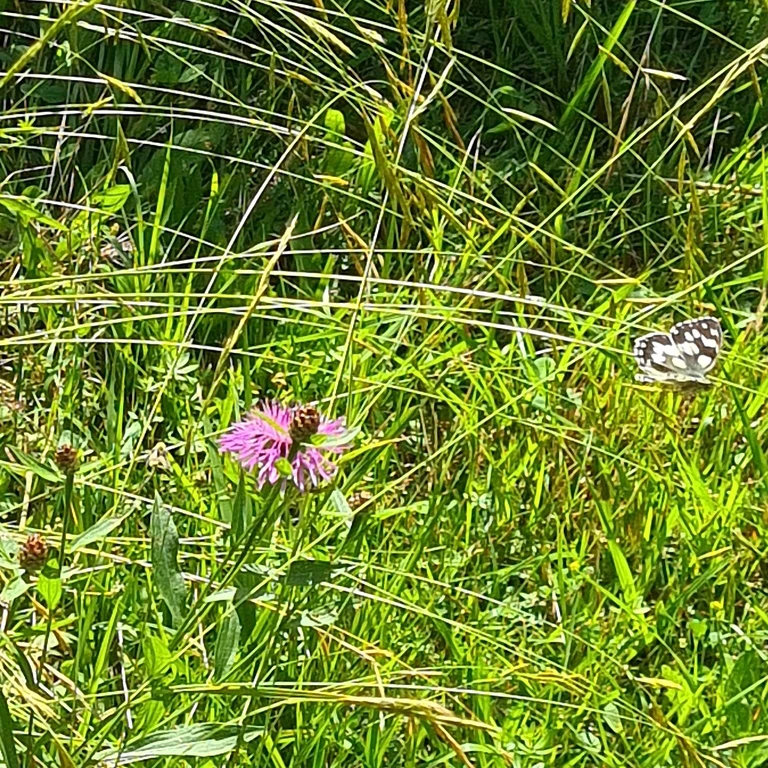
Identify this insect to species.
Melanargia galathea
